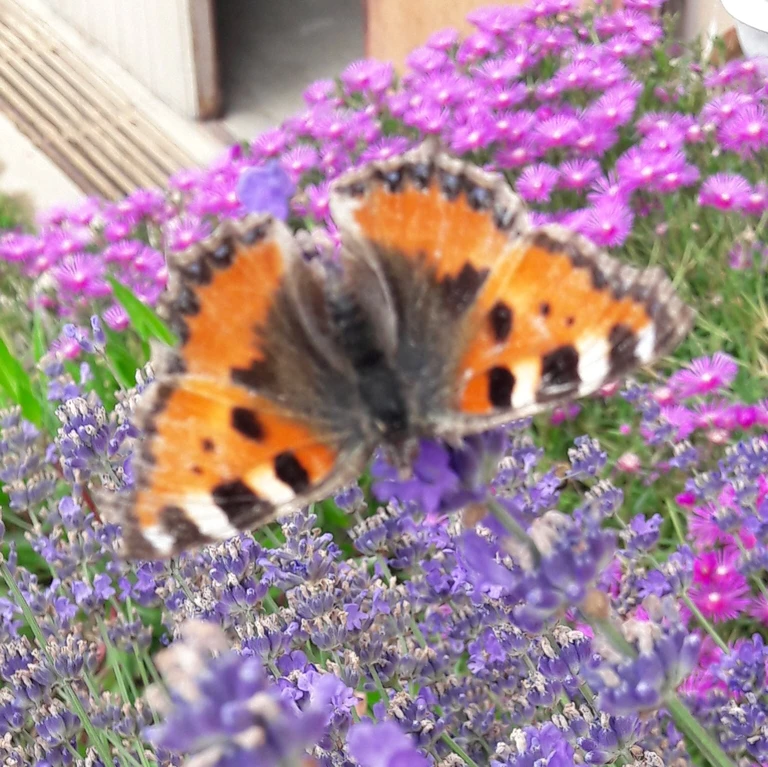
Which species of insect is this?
Aglais urticae
